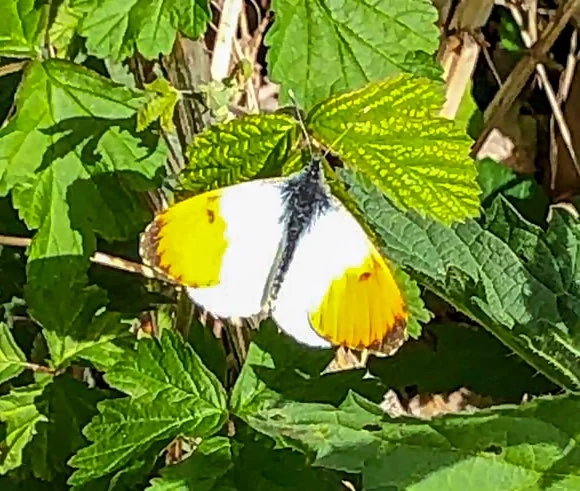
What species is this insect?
Anthocharis cardamines
